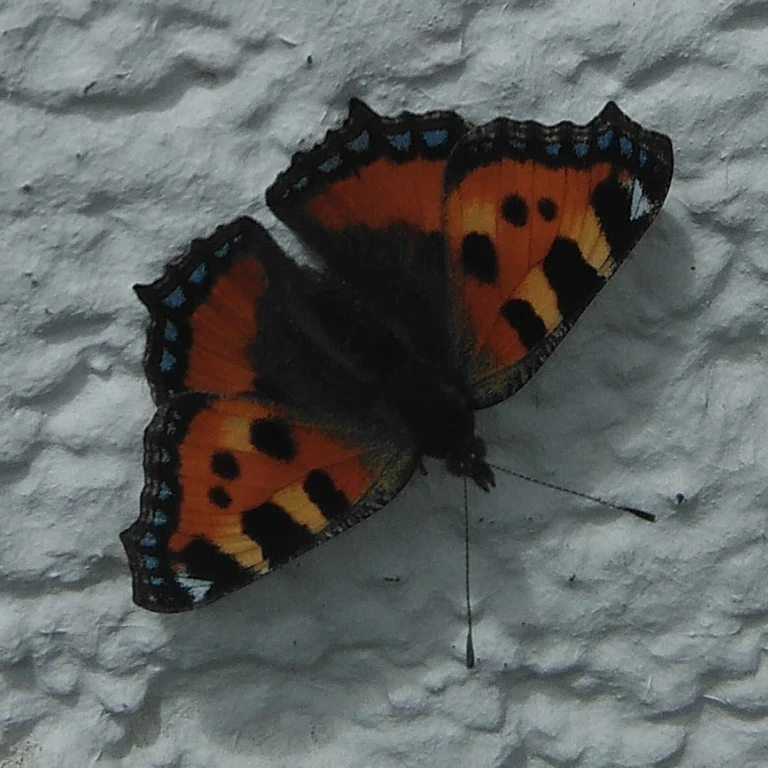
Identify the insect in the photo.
Aglais urticae
